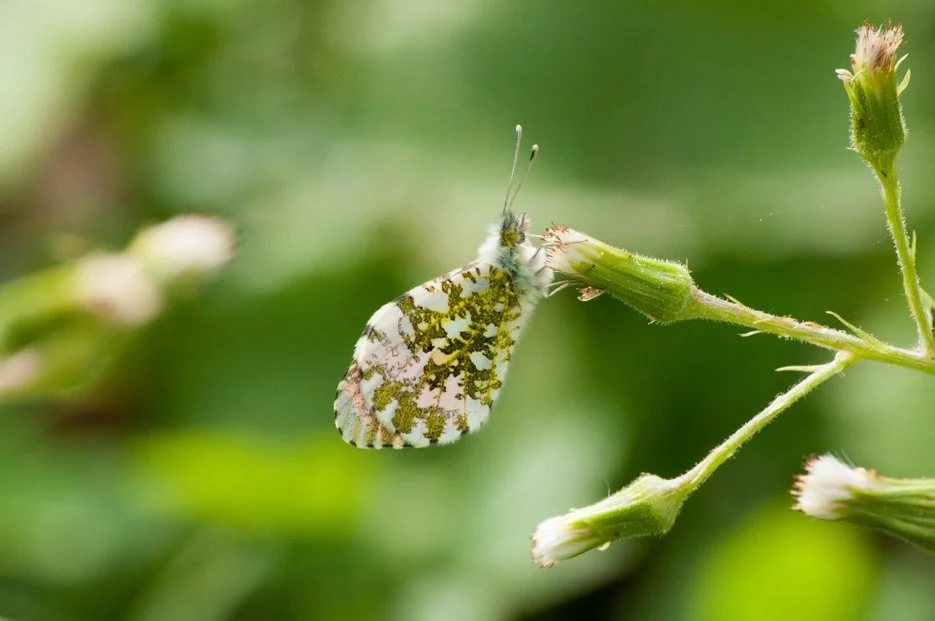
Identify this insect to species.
Anthocharis cardamines
